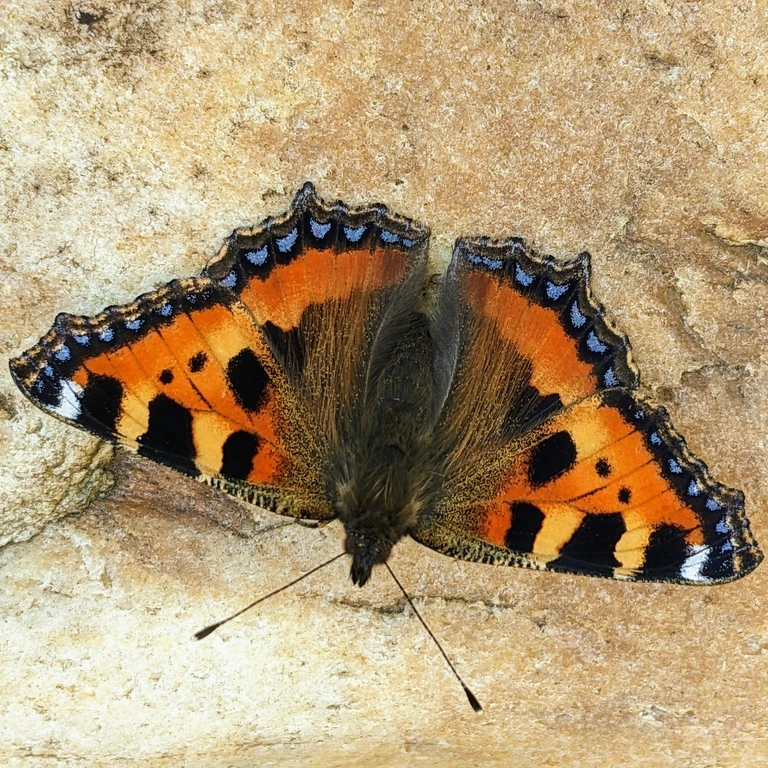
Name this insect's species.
Aglais urticae
